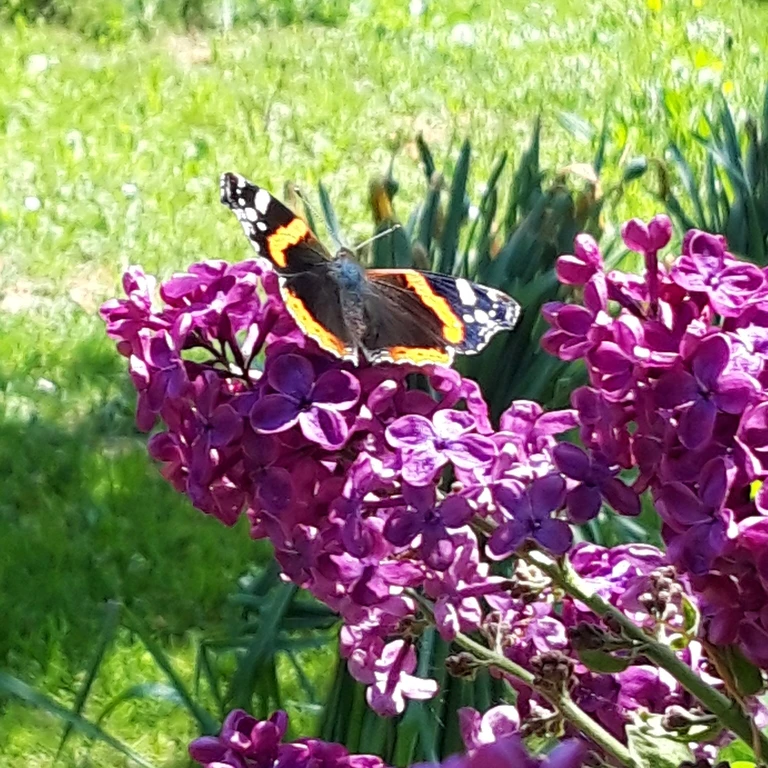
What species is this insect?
Vanessa atalanta
